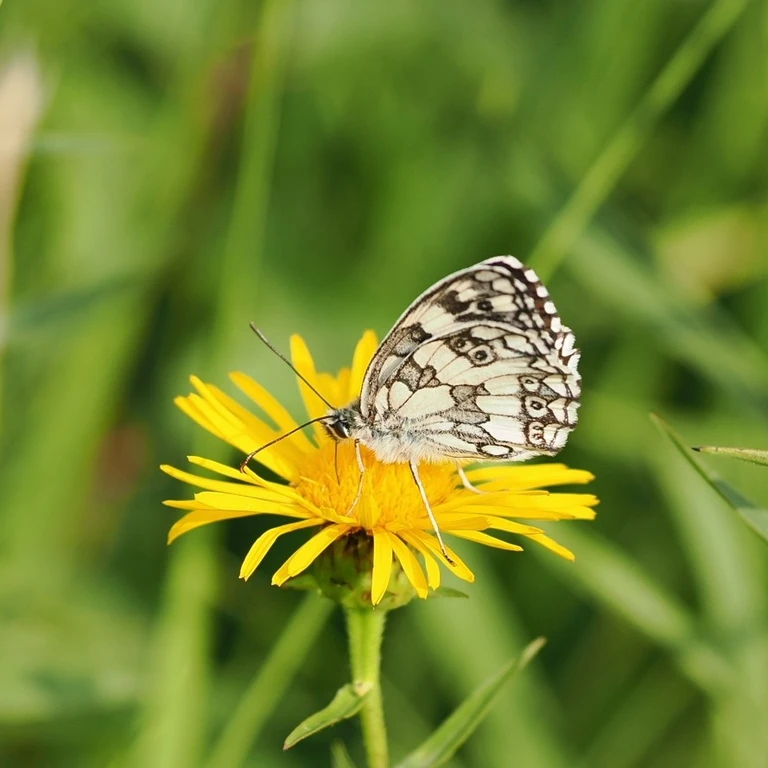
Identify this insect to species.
Melanargia galathea
